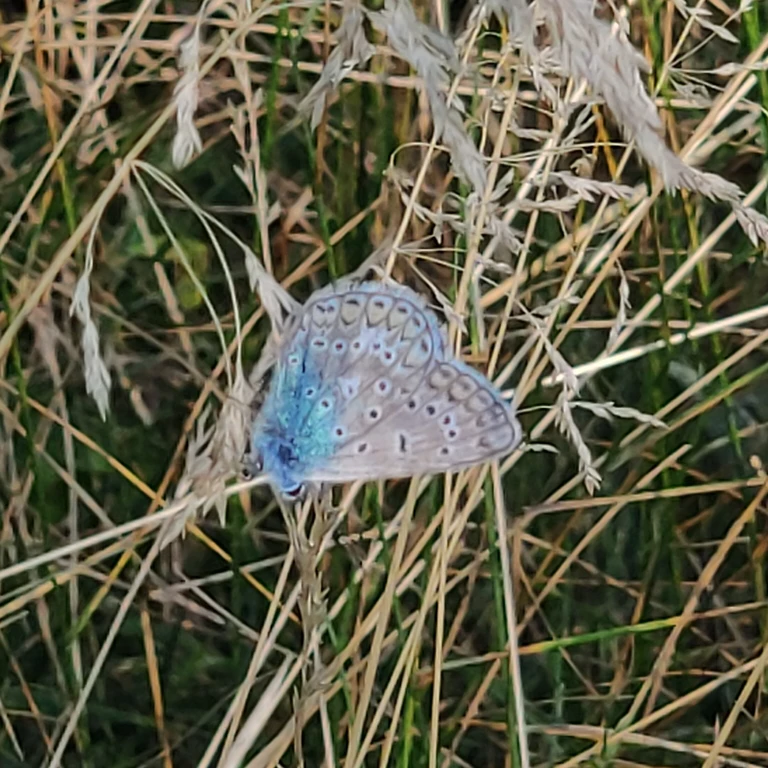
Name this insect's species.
Polyommatus icarus
